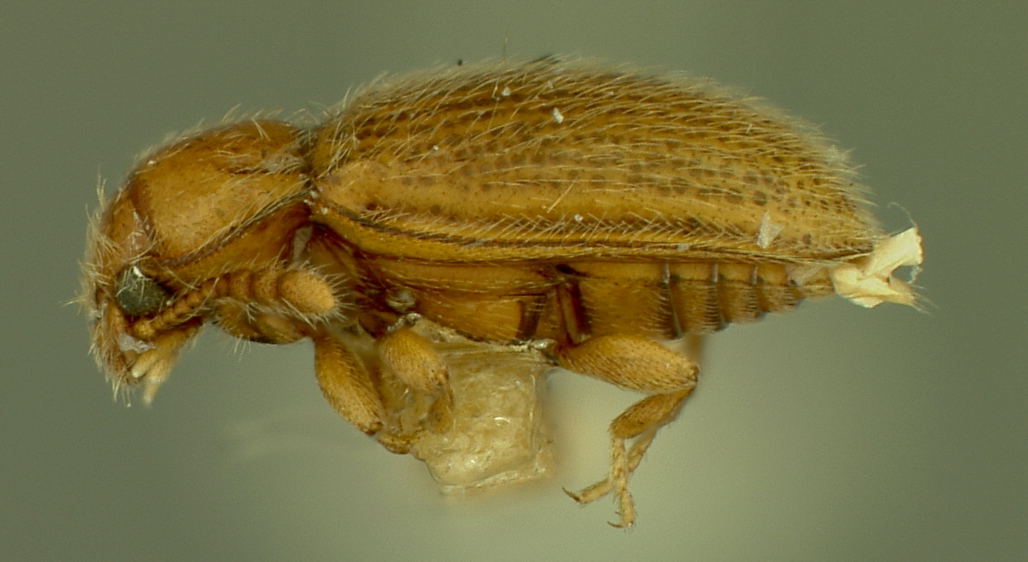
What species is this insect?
Symbiotes pilosus
